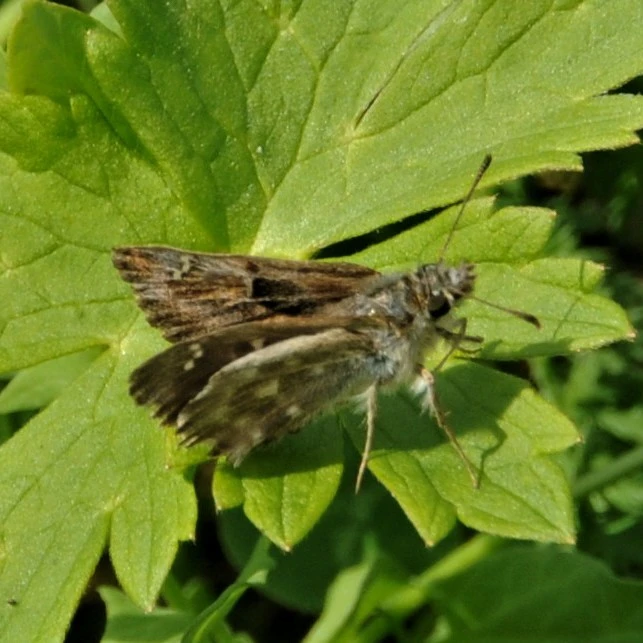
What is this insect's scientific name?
Carcharodus alceae
